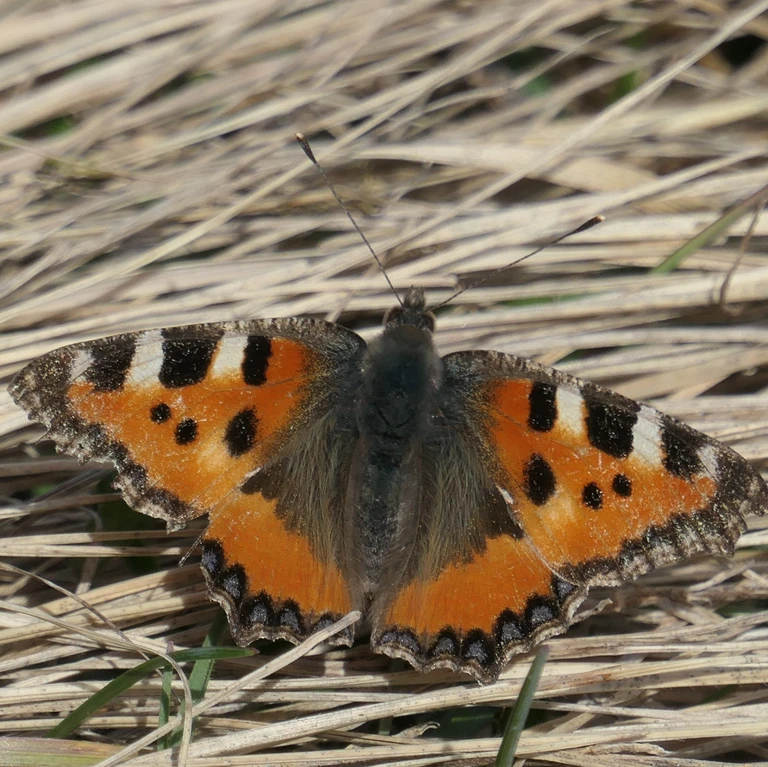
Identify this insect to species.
Aglais urticae
